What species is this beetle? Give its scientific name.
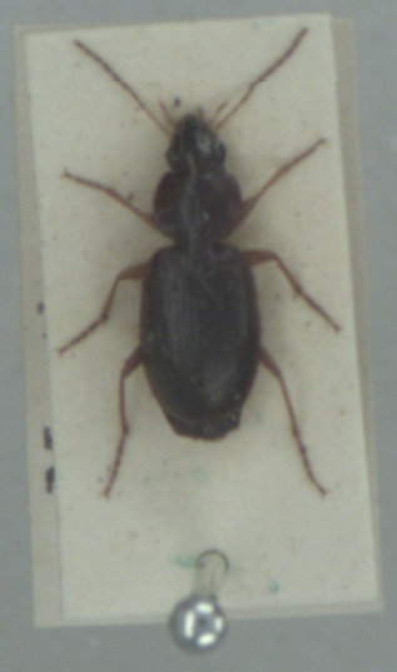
Olisthopus rotundatus
